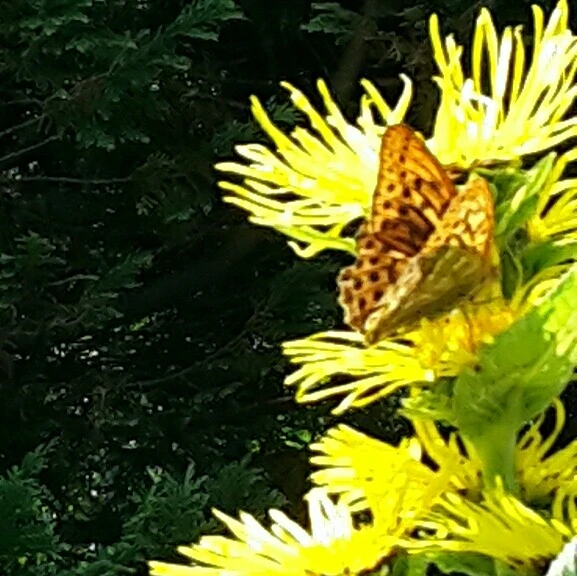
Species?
Argynnis paphia
